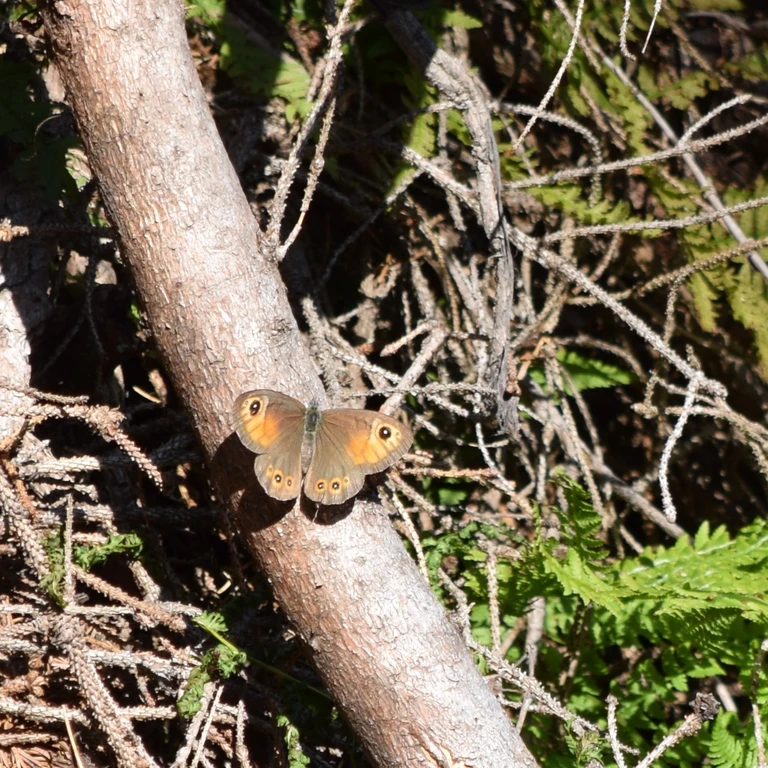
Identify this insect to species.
Lasiommata maera (also Pararge maera)
